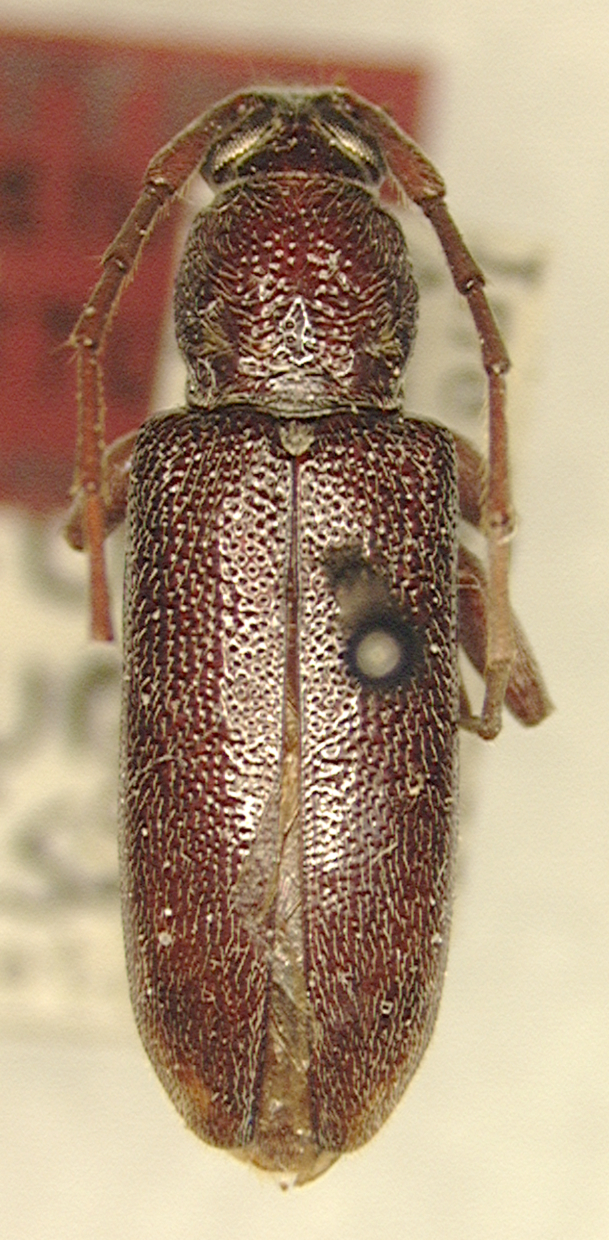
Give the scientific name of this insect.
Ceresium robustum
